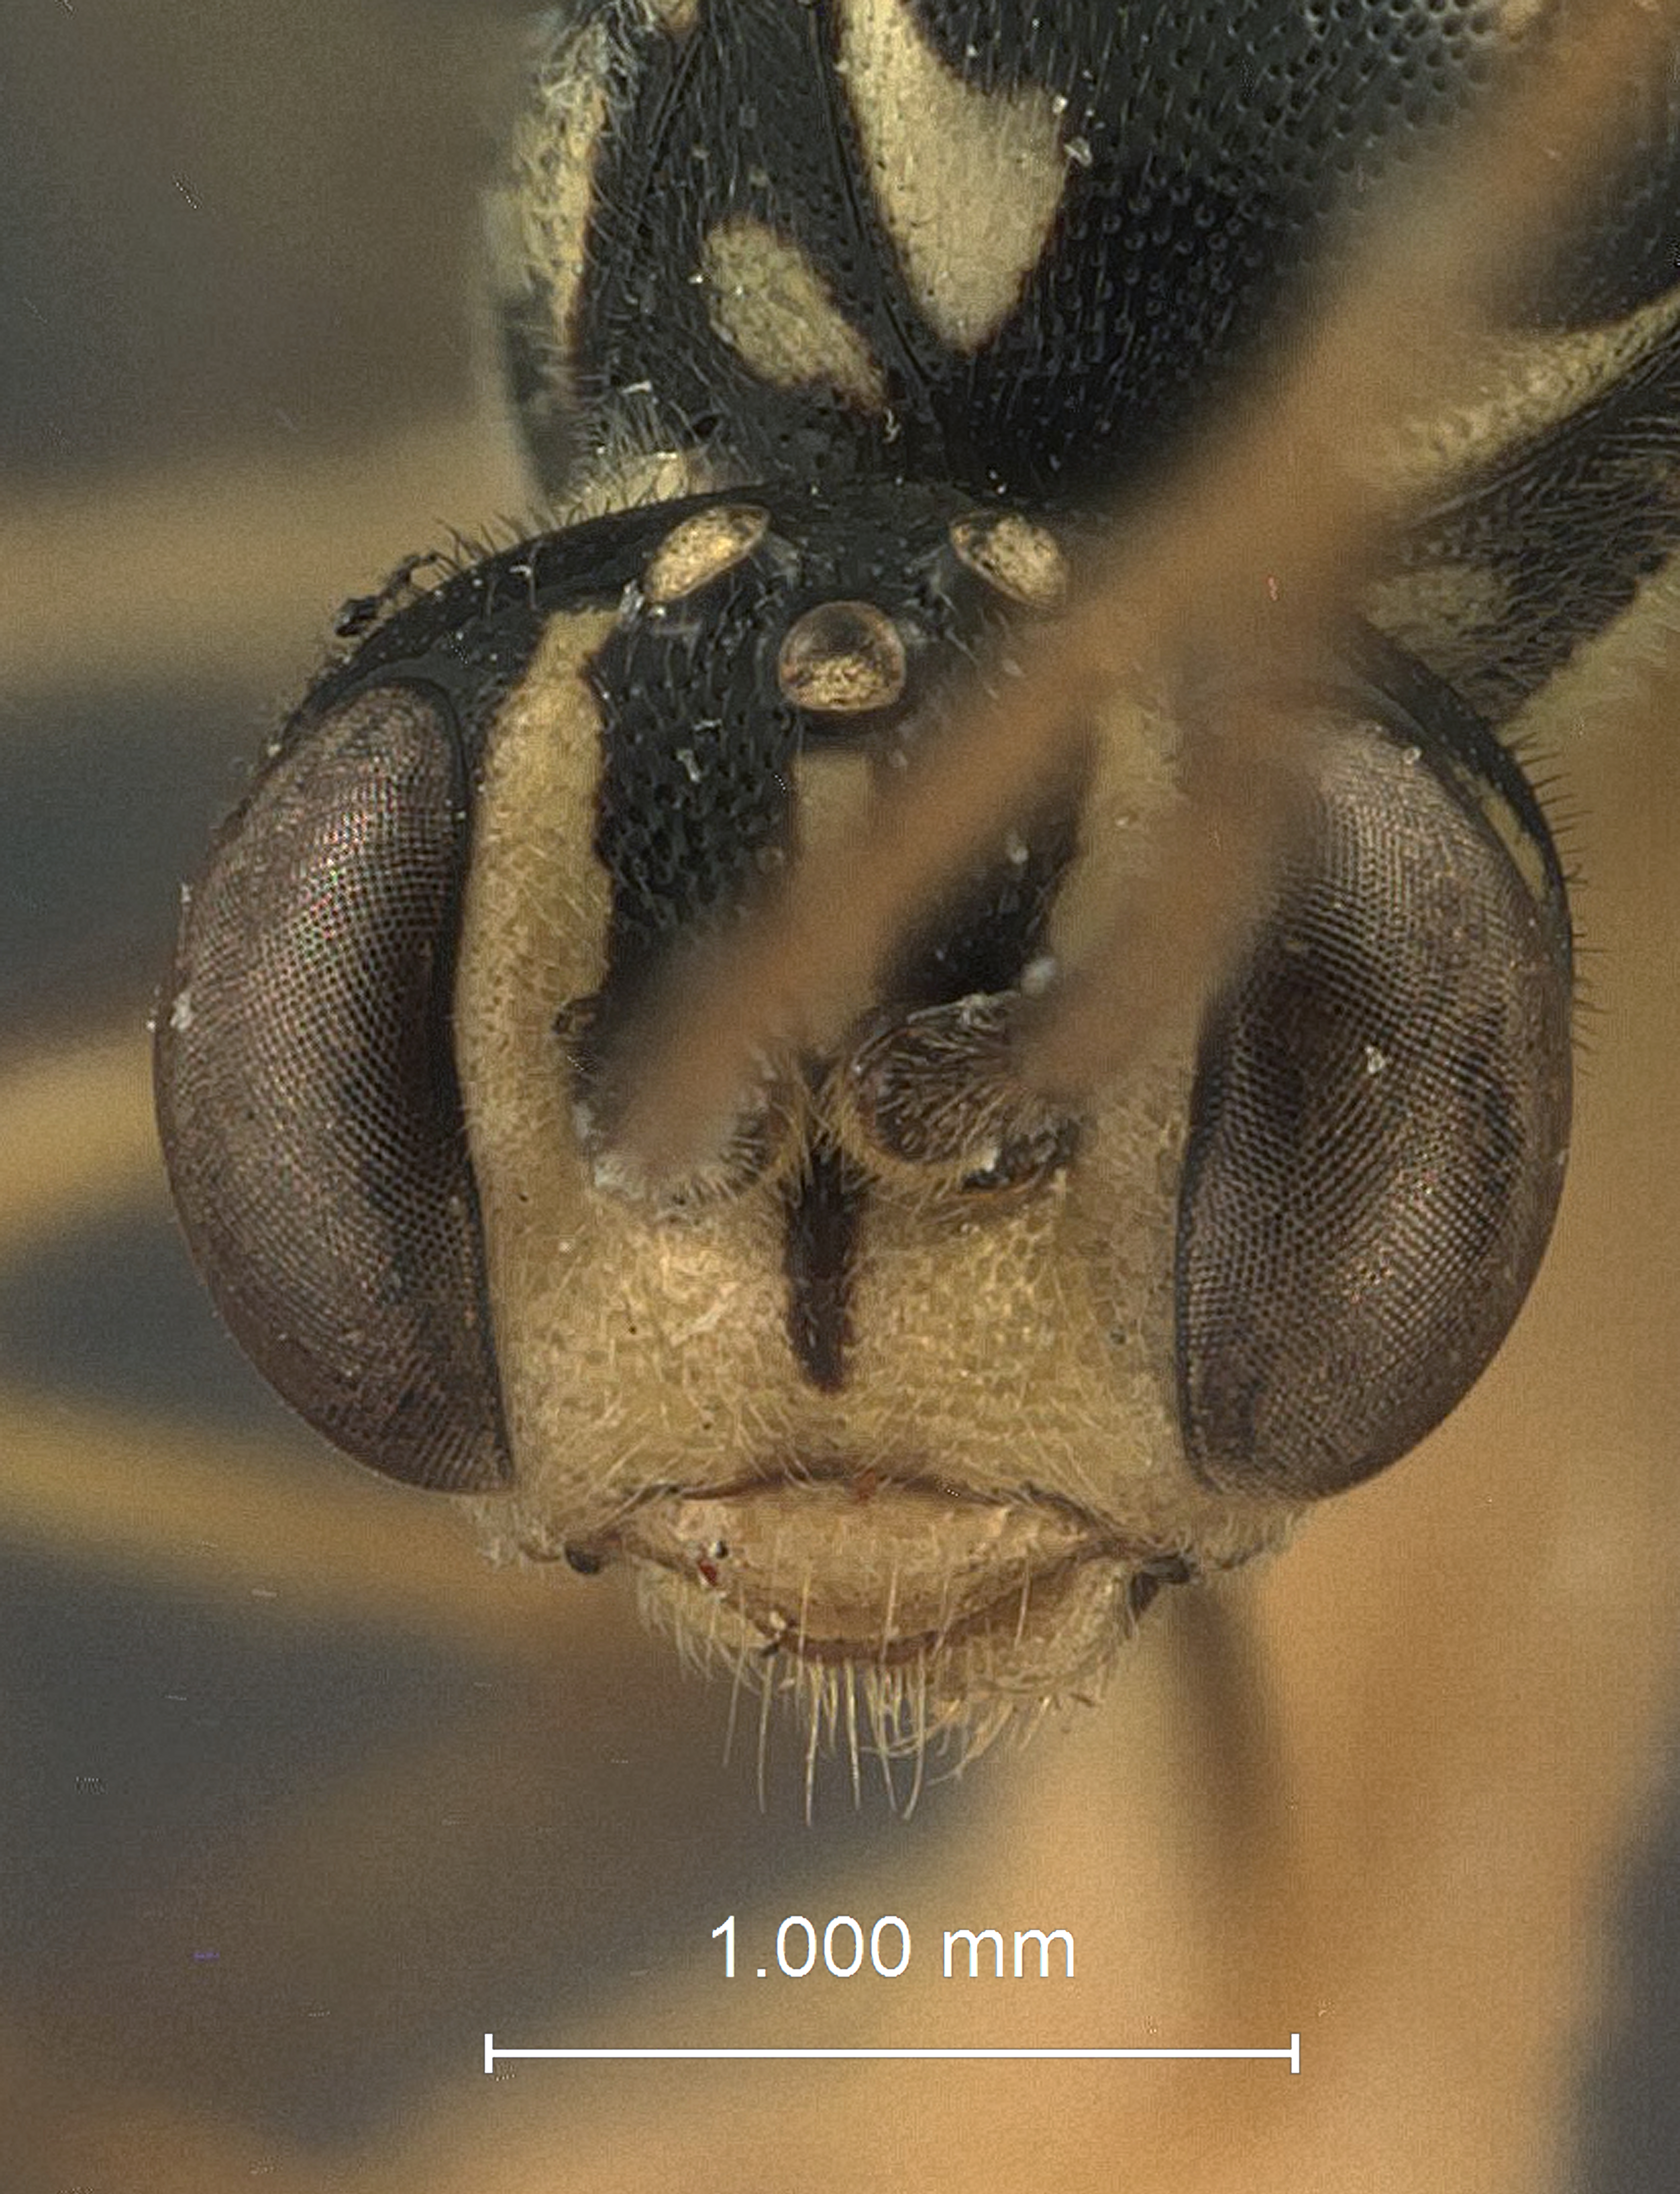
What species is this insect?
Extenterus tsugae
